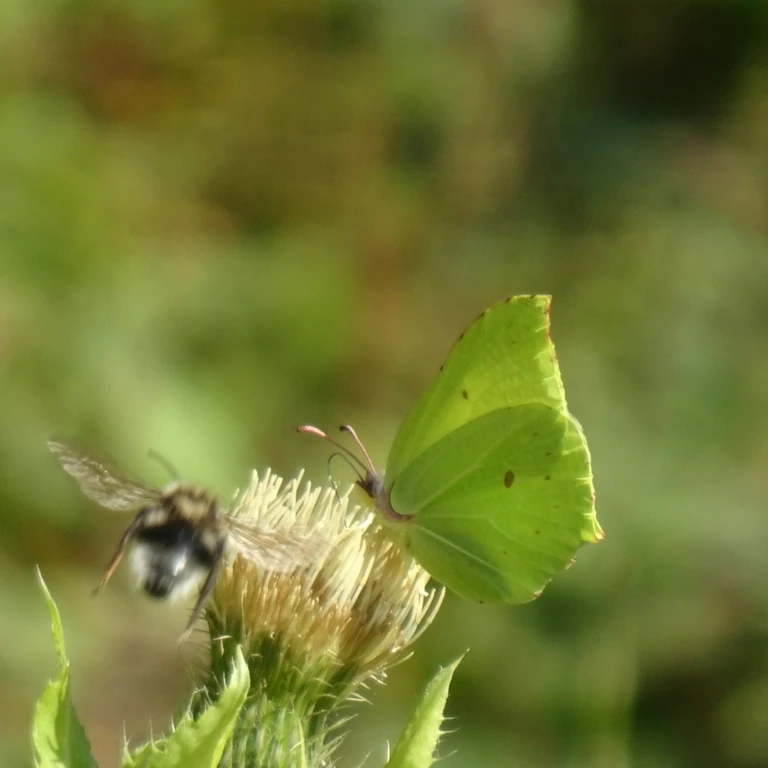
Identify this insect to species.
Gonepteryx rhamni
